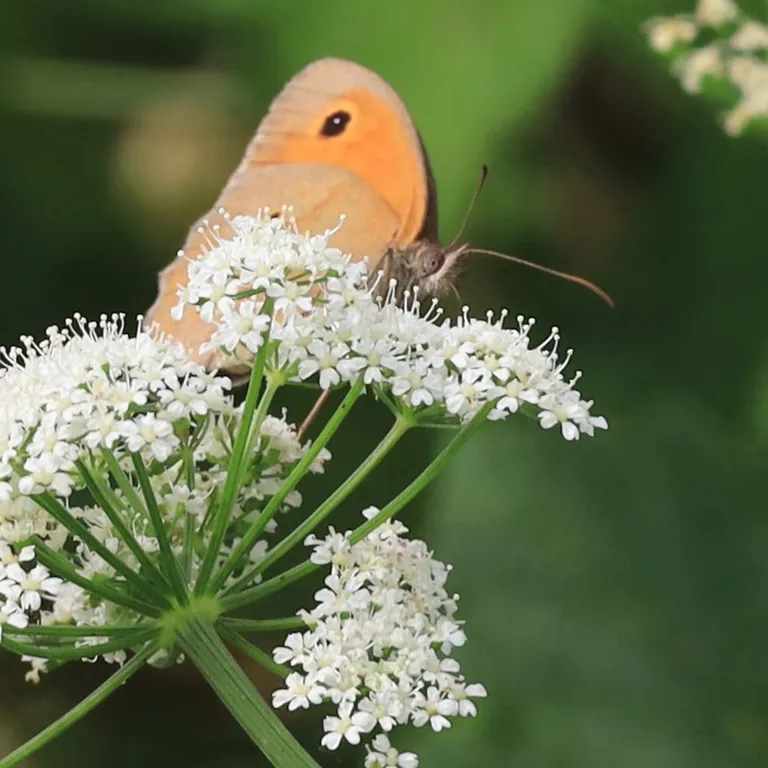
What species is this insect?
Maniola jurtina
